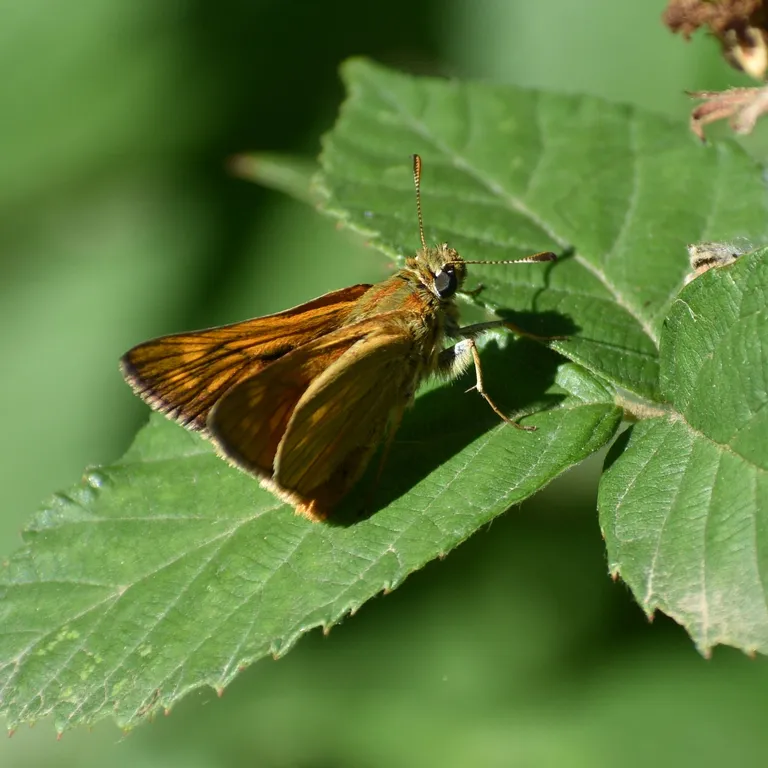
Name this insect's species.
Ochlodes sylvanus (also Ochlodes venata)
